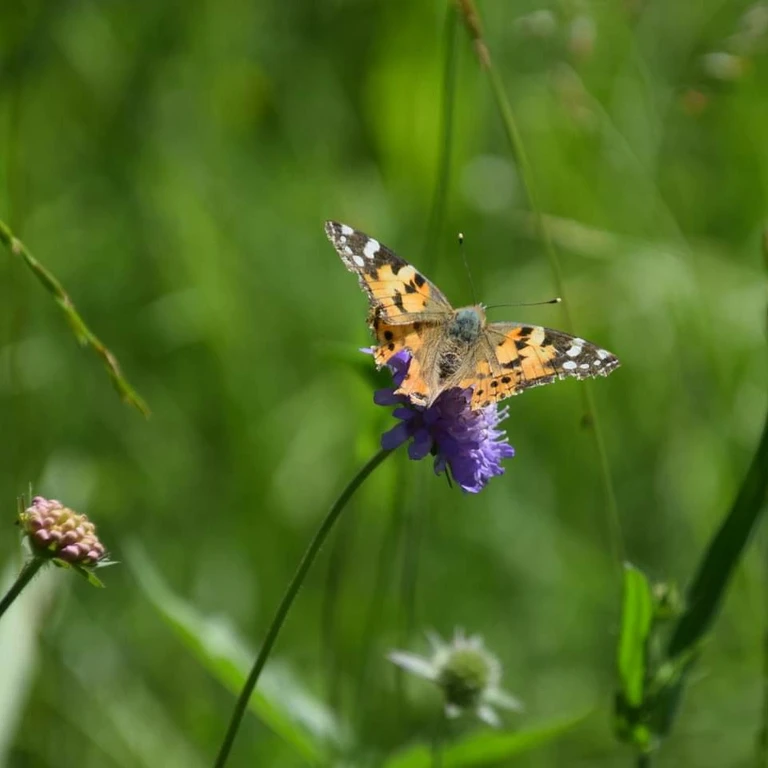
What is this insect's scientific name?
Vanessa cardui
